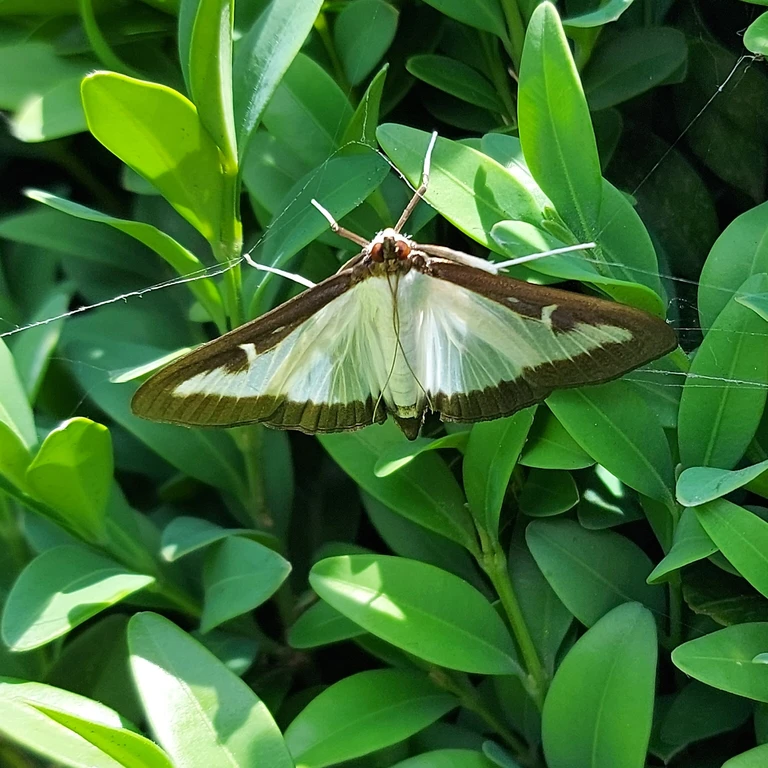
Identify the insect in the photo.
Cydalima perspectalis
